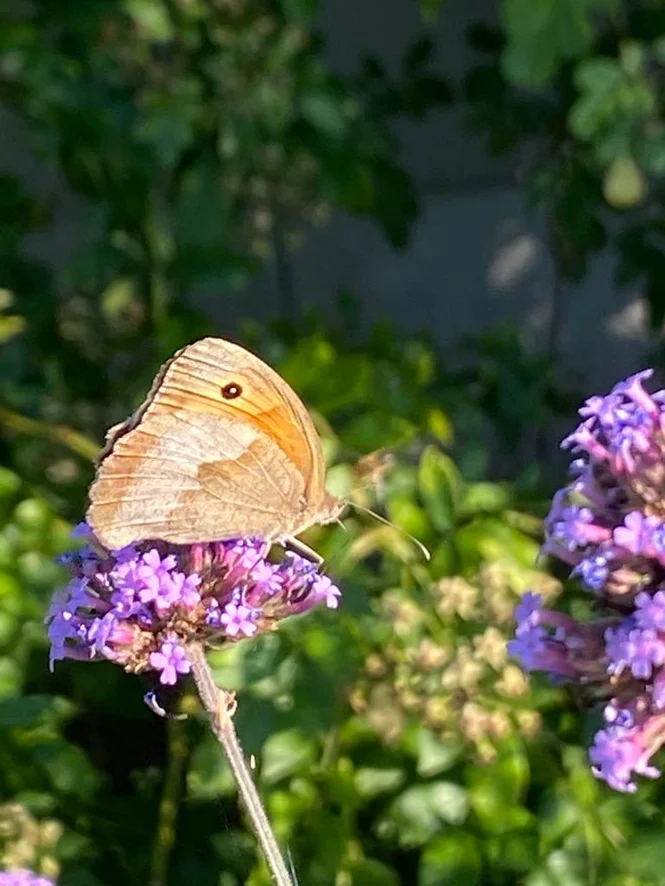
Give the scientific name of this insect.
Maniola jurtina
